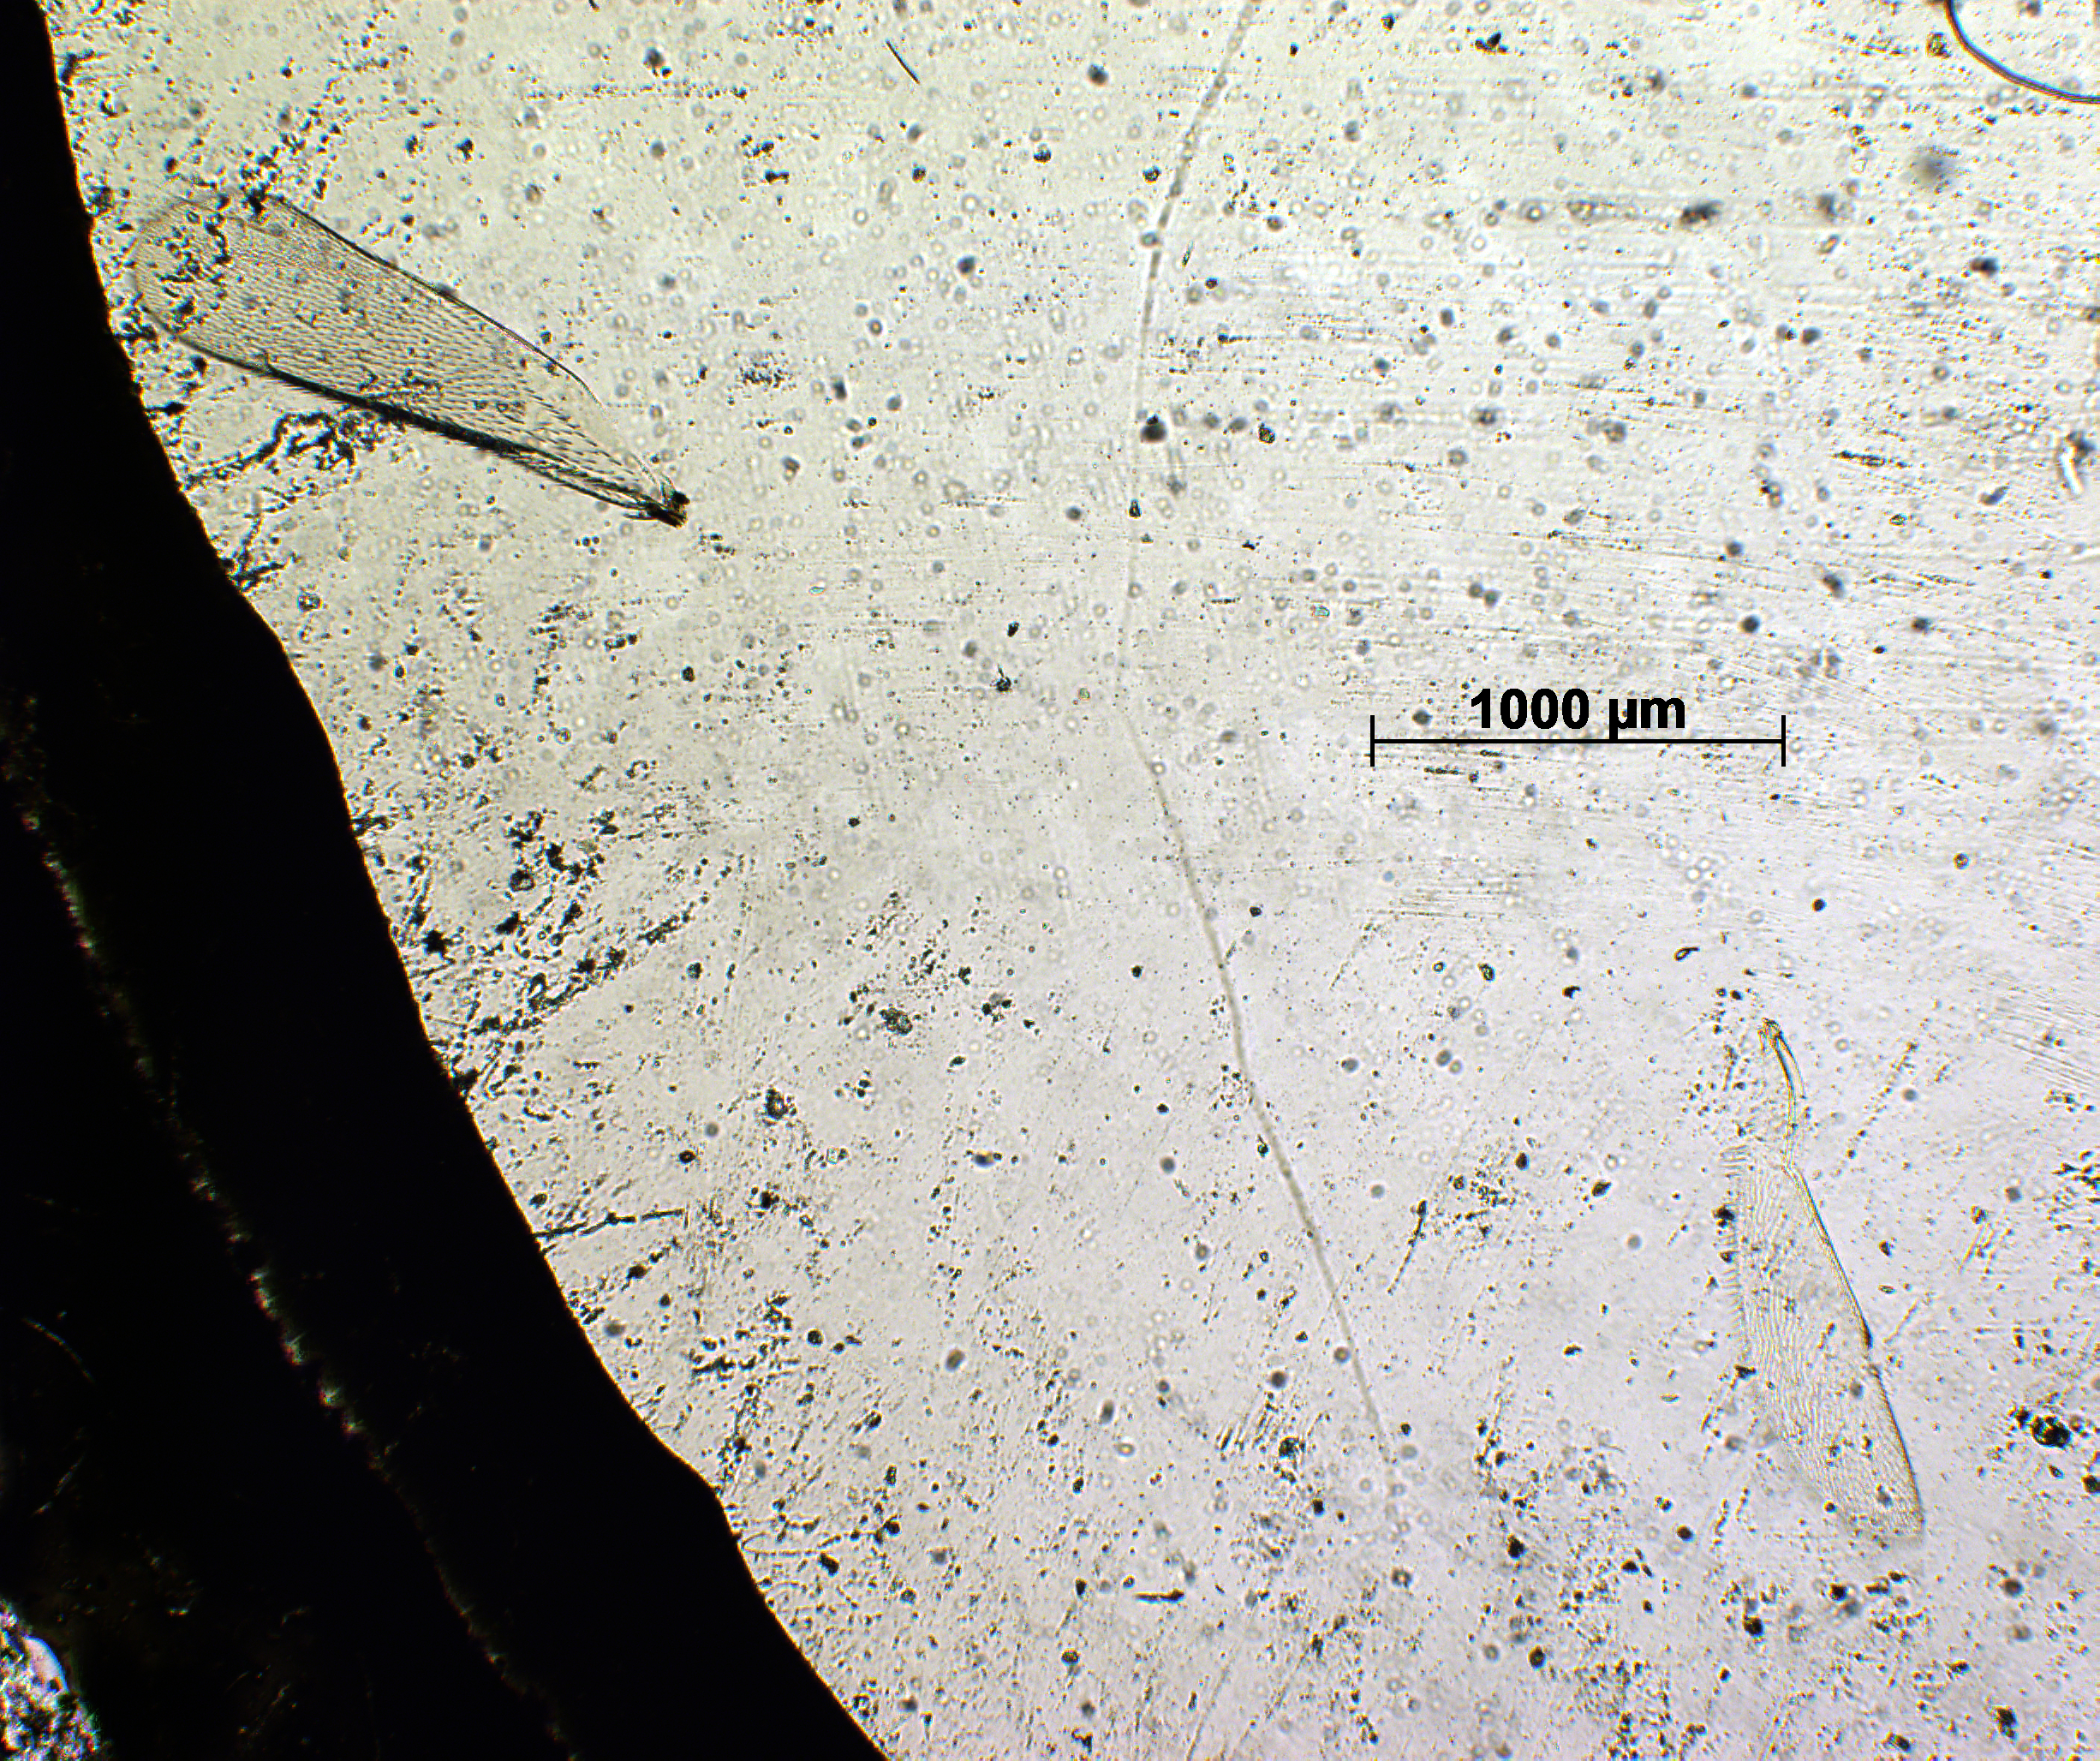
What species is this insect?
Elasmus valparaianus
